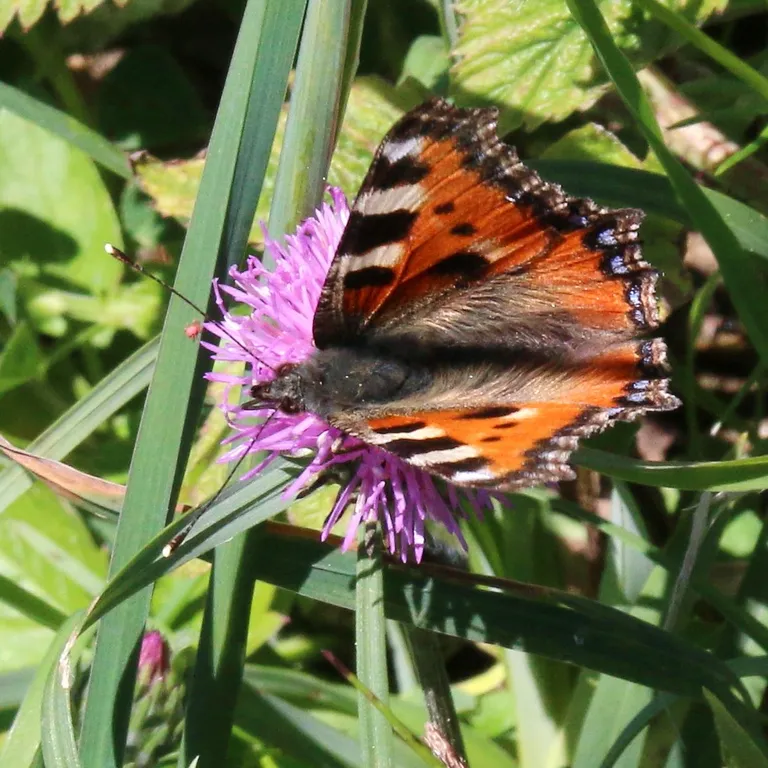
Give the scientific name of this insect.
Aglais urticae
